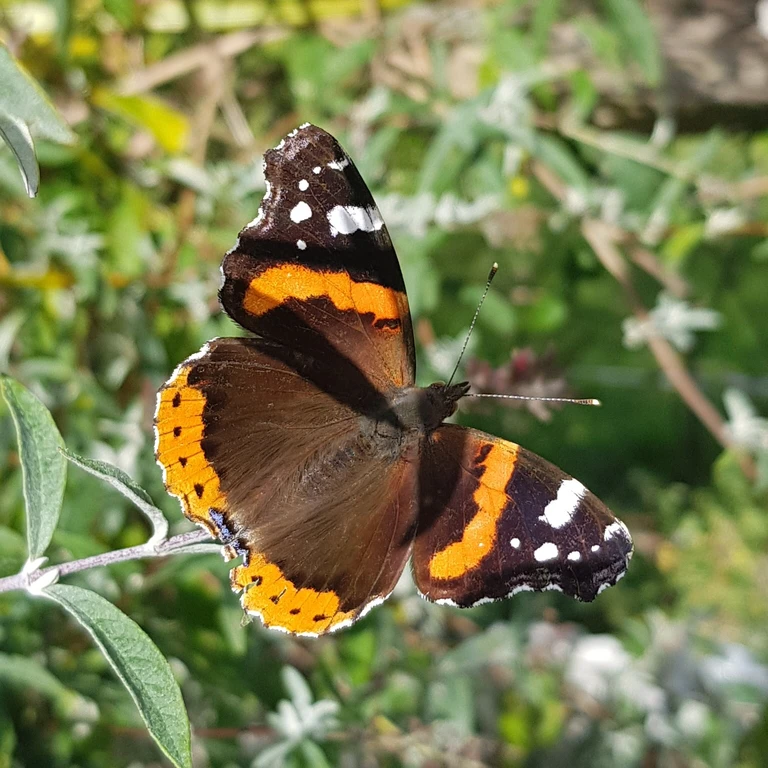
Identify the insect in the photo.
Vanessa atalanta
